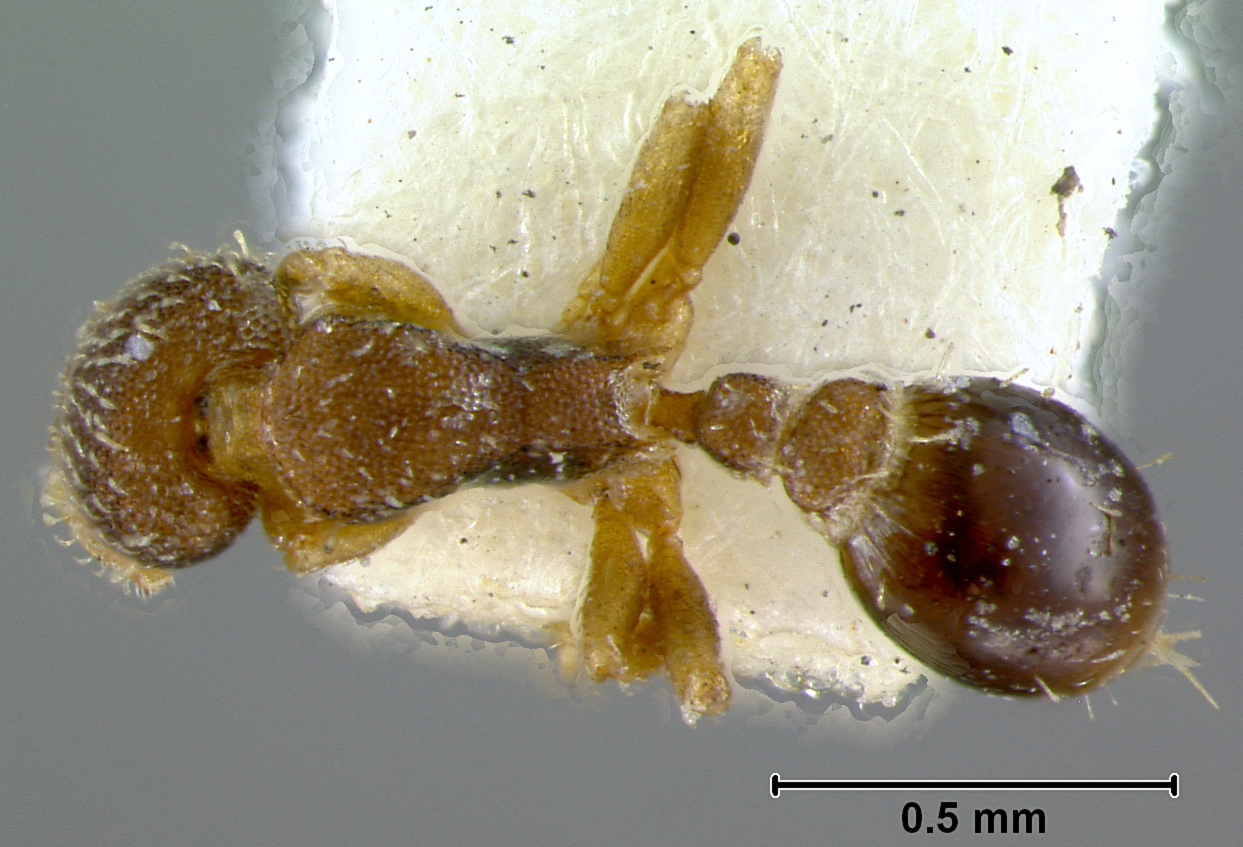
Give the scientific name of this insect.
Smithistruma castanea
